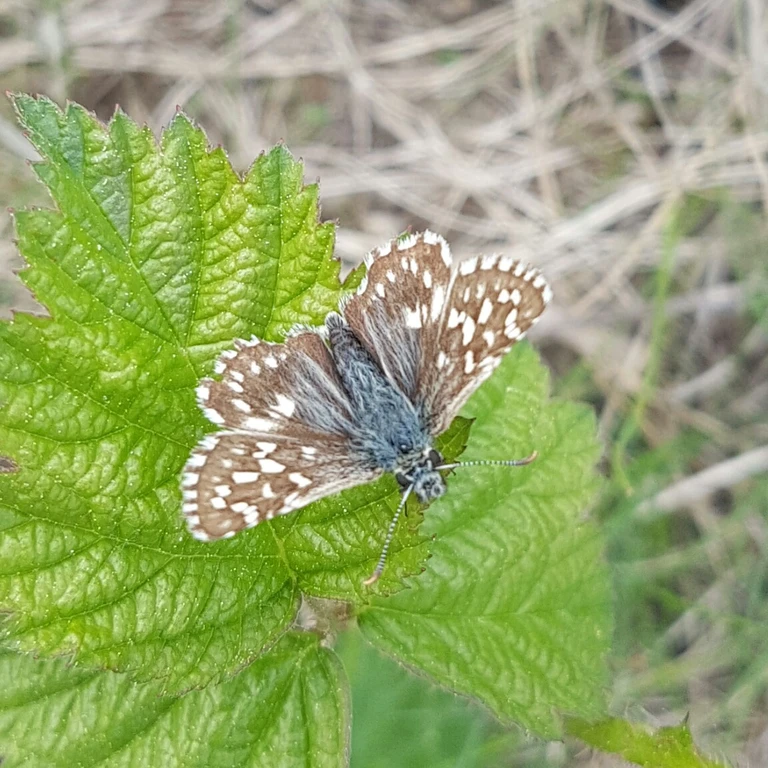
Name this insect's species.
Pyrgus malvae
